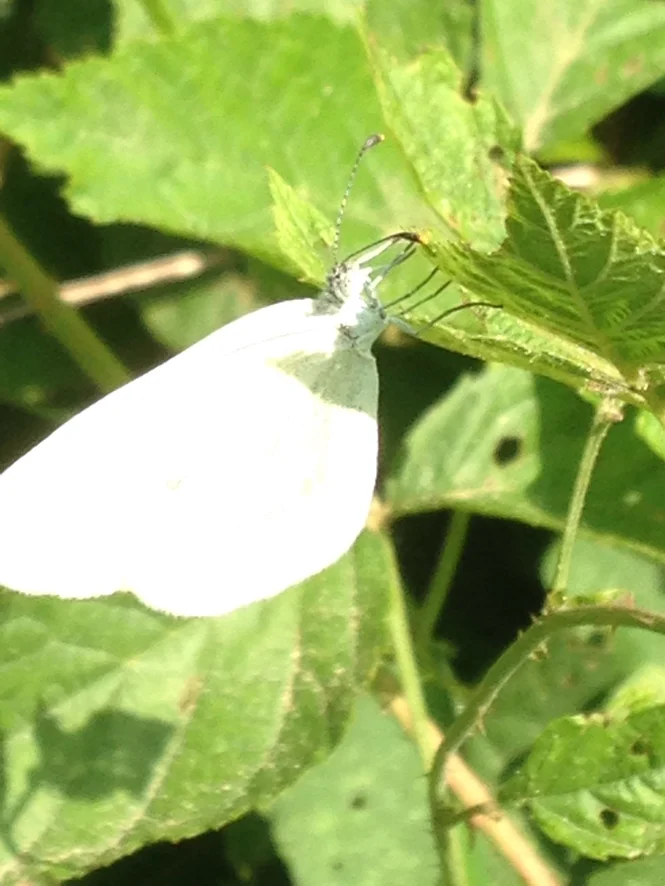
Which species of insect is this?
Leptidea sinapis/juvernica
